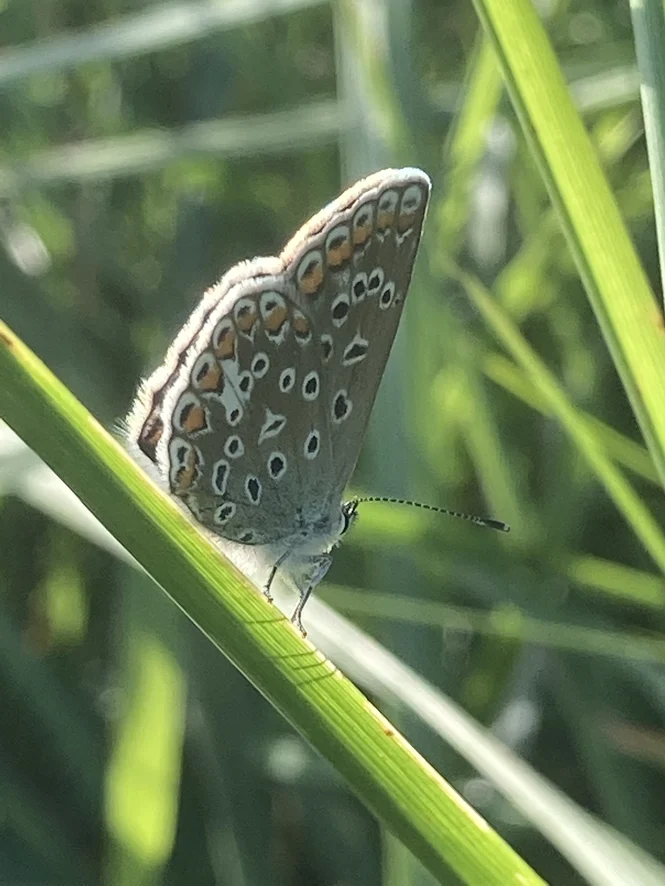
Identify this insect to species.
Polyommatus icarus
